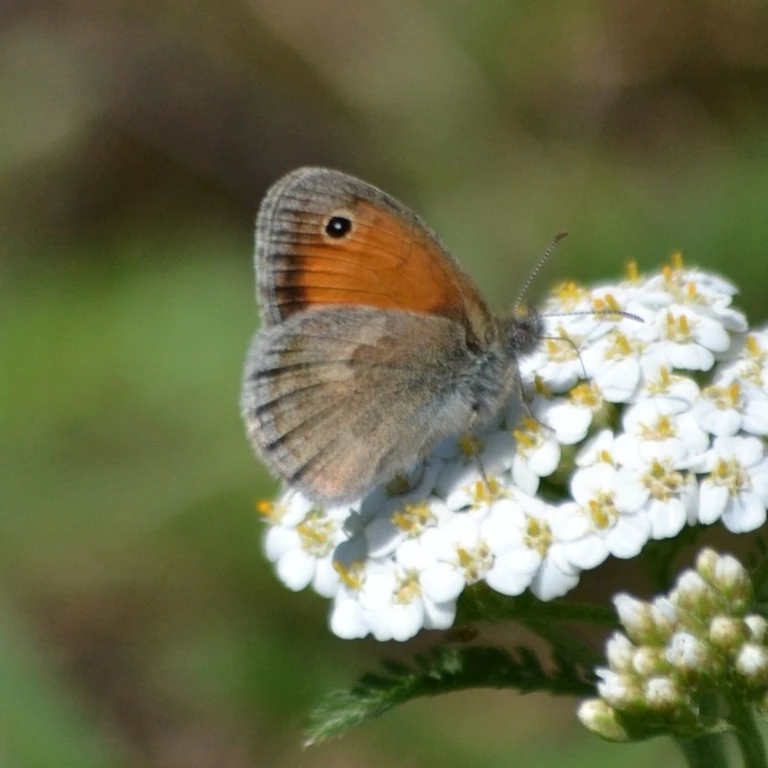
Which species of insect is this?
Coenonympha pamphilus
